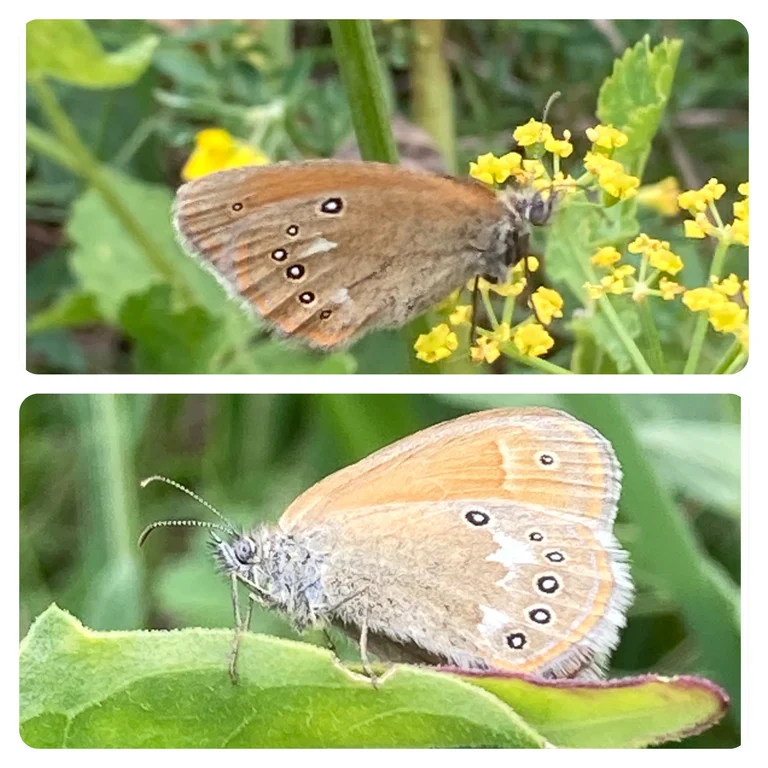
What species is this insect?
Coenonympha glycerion (also Coenonympha iphis)
